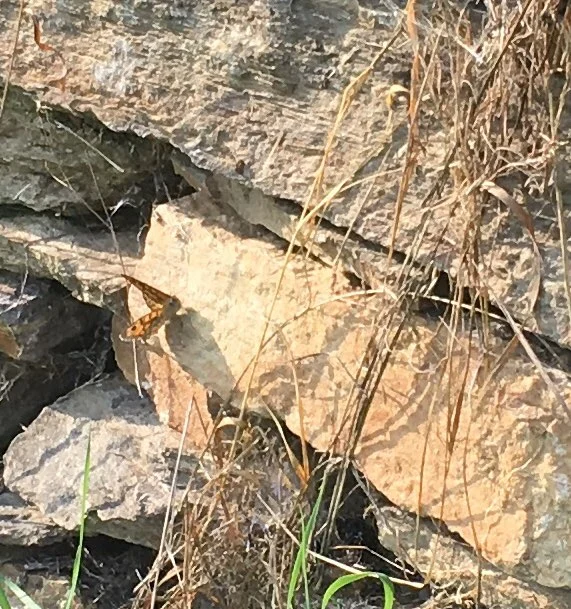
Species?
Lasiommata megera (also Pararge megera)
